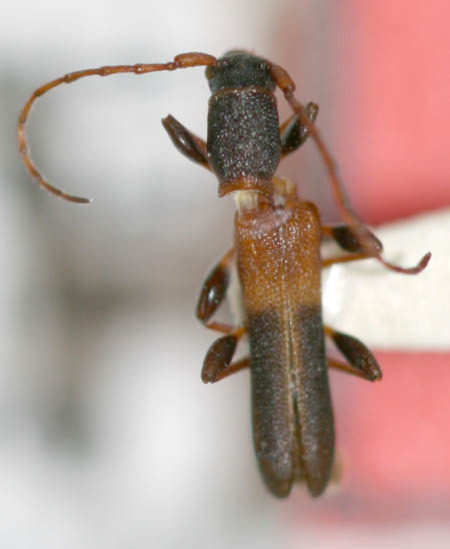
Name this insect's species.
Coscinedes oaxaca
